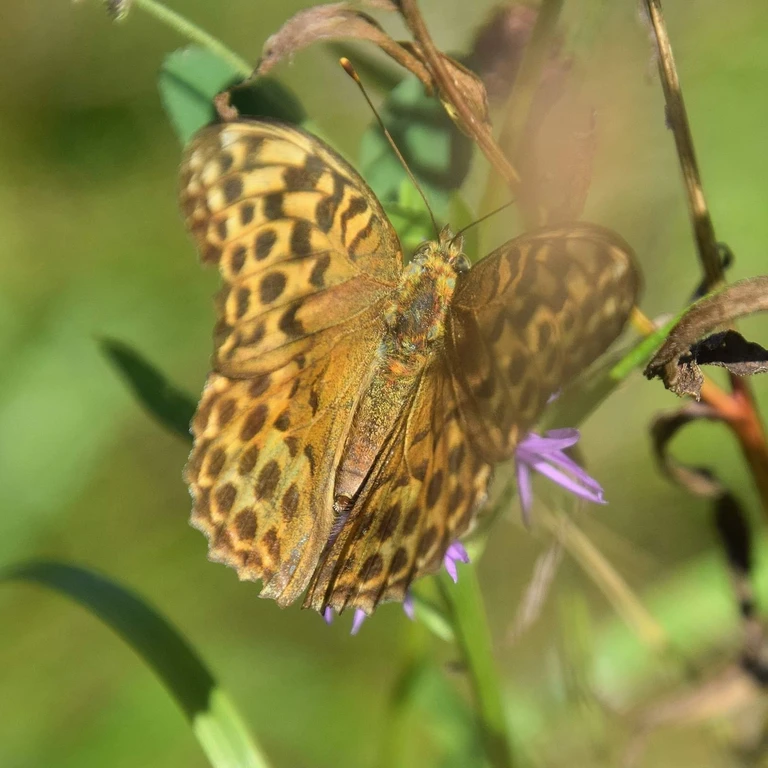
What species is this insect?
Argynnis paphia
